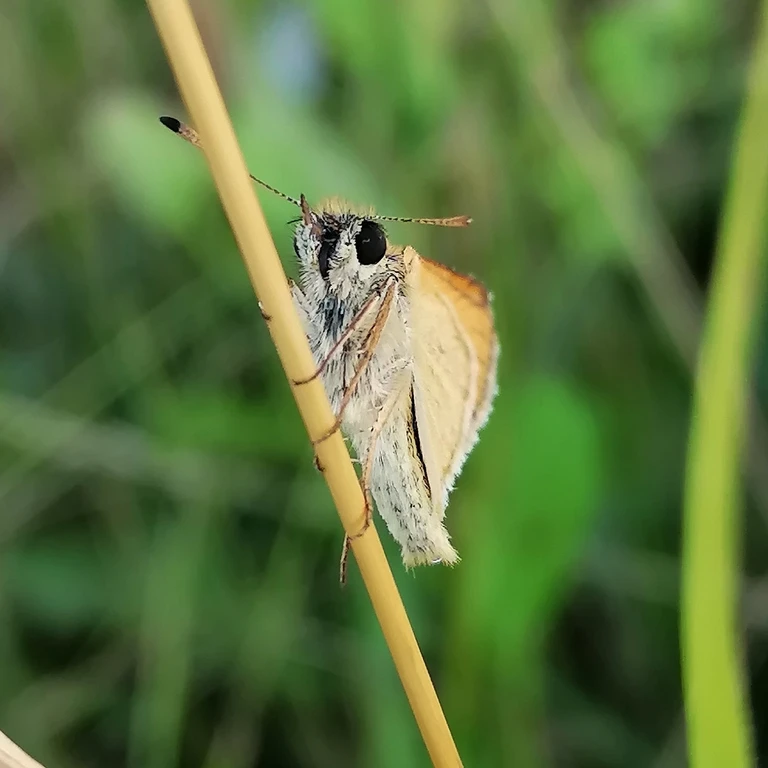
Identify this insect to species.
Thymelicus lineola
